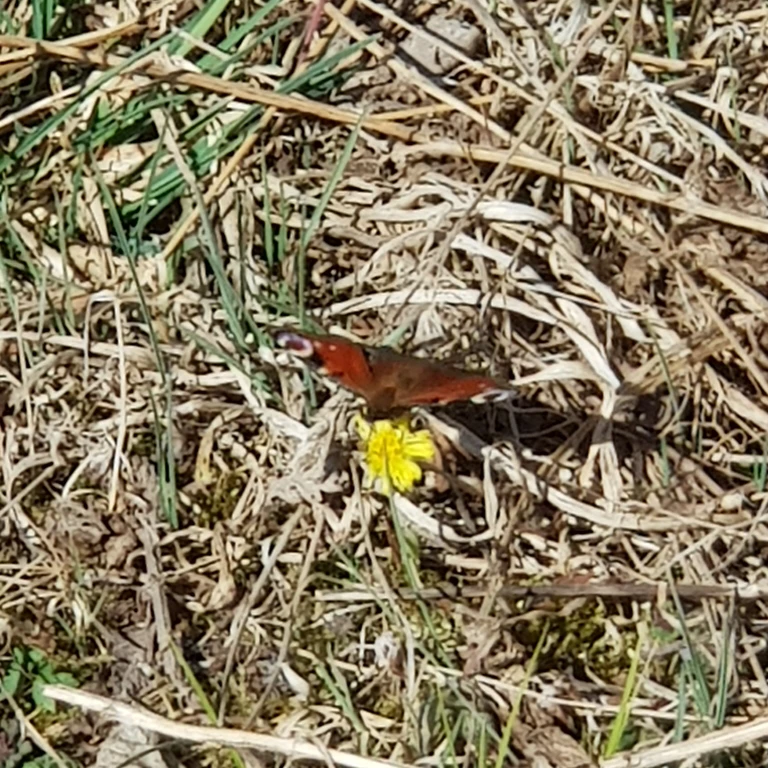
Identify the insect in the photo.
Aglais io
